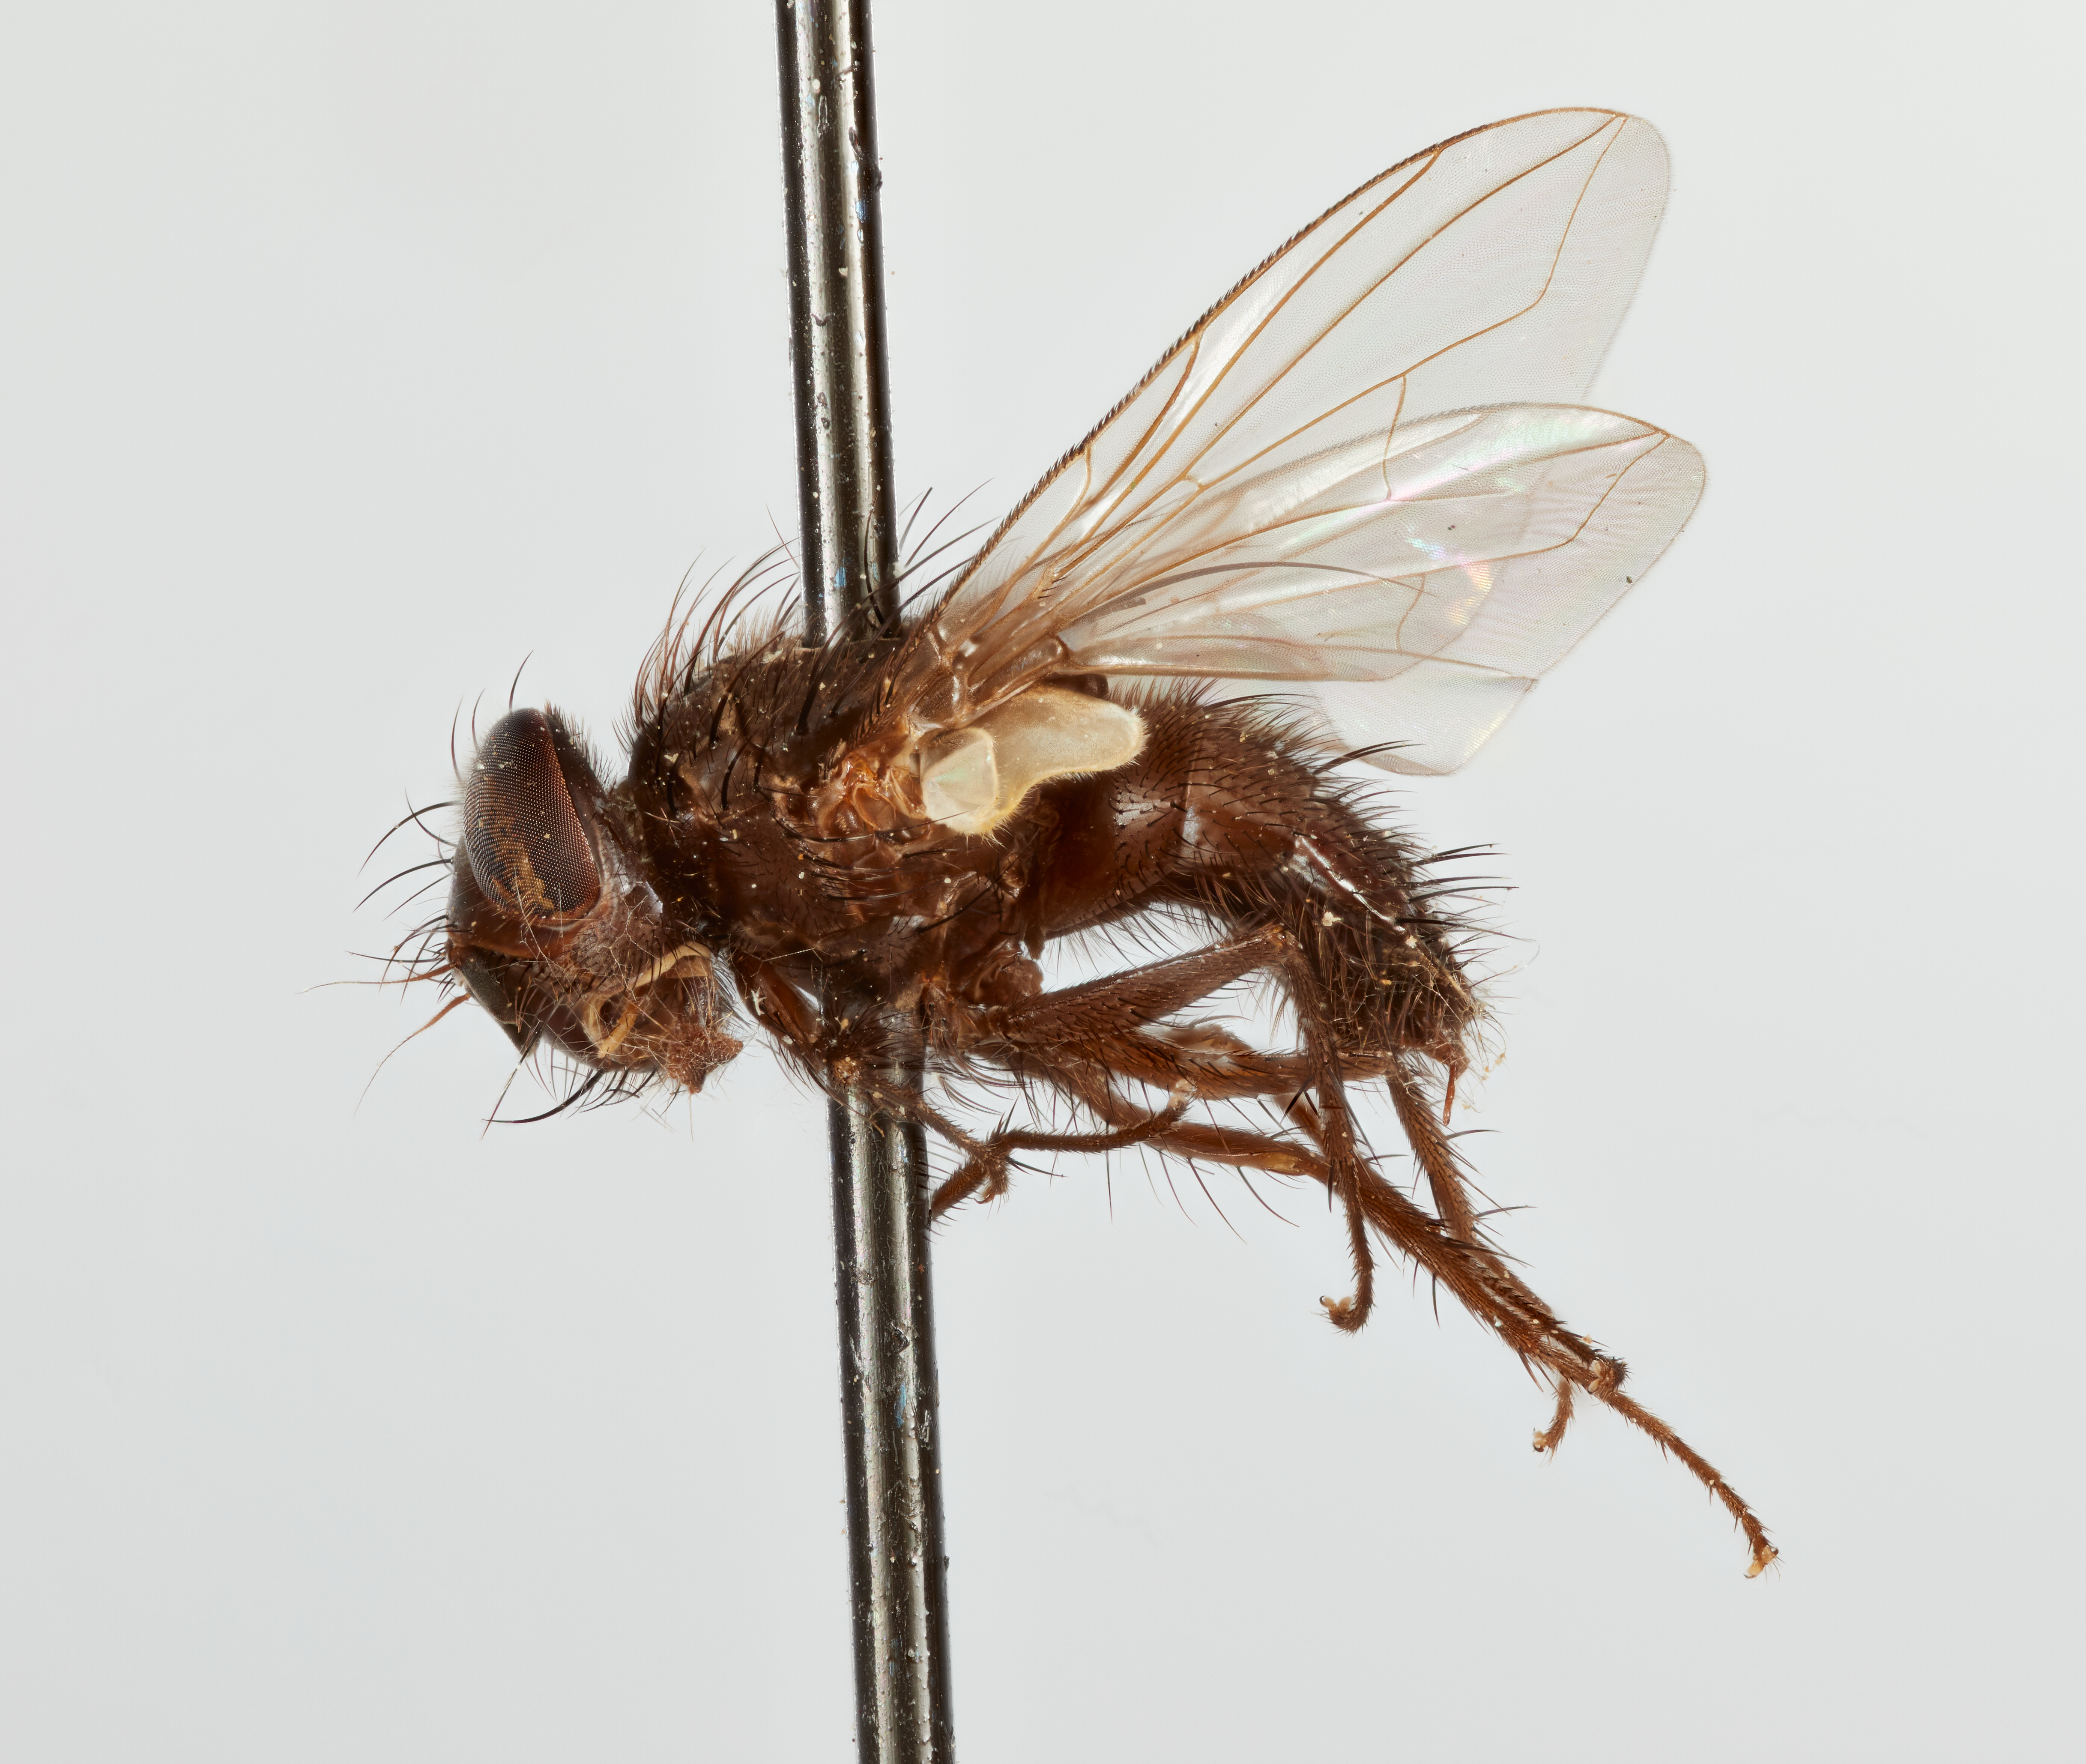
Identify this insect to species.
Hemiargyropsis frontalis
